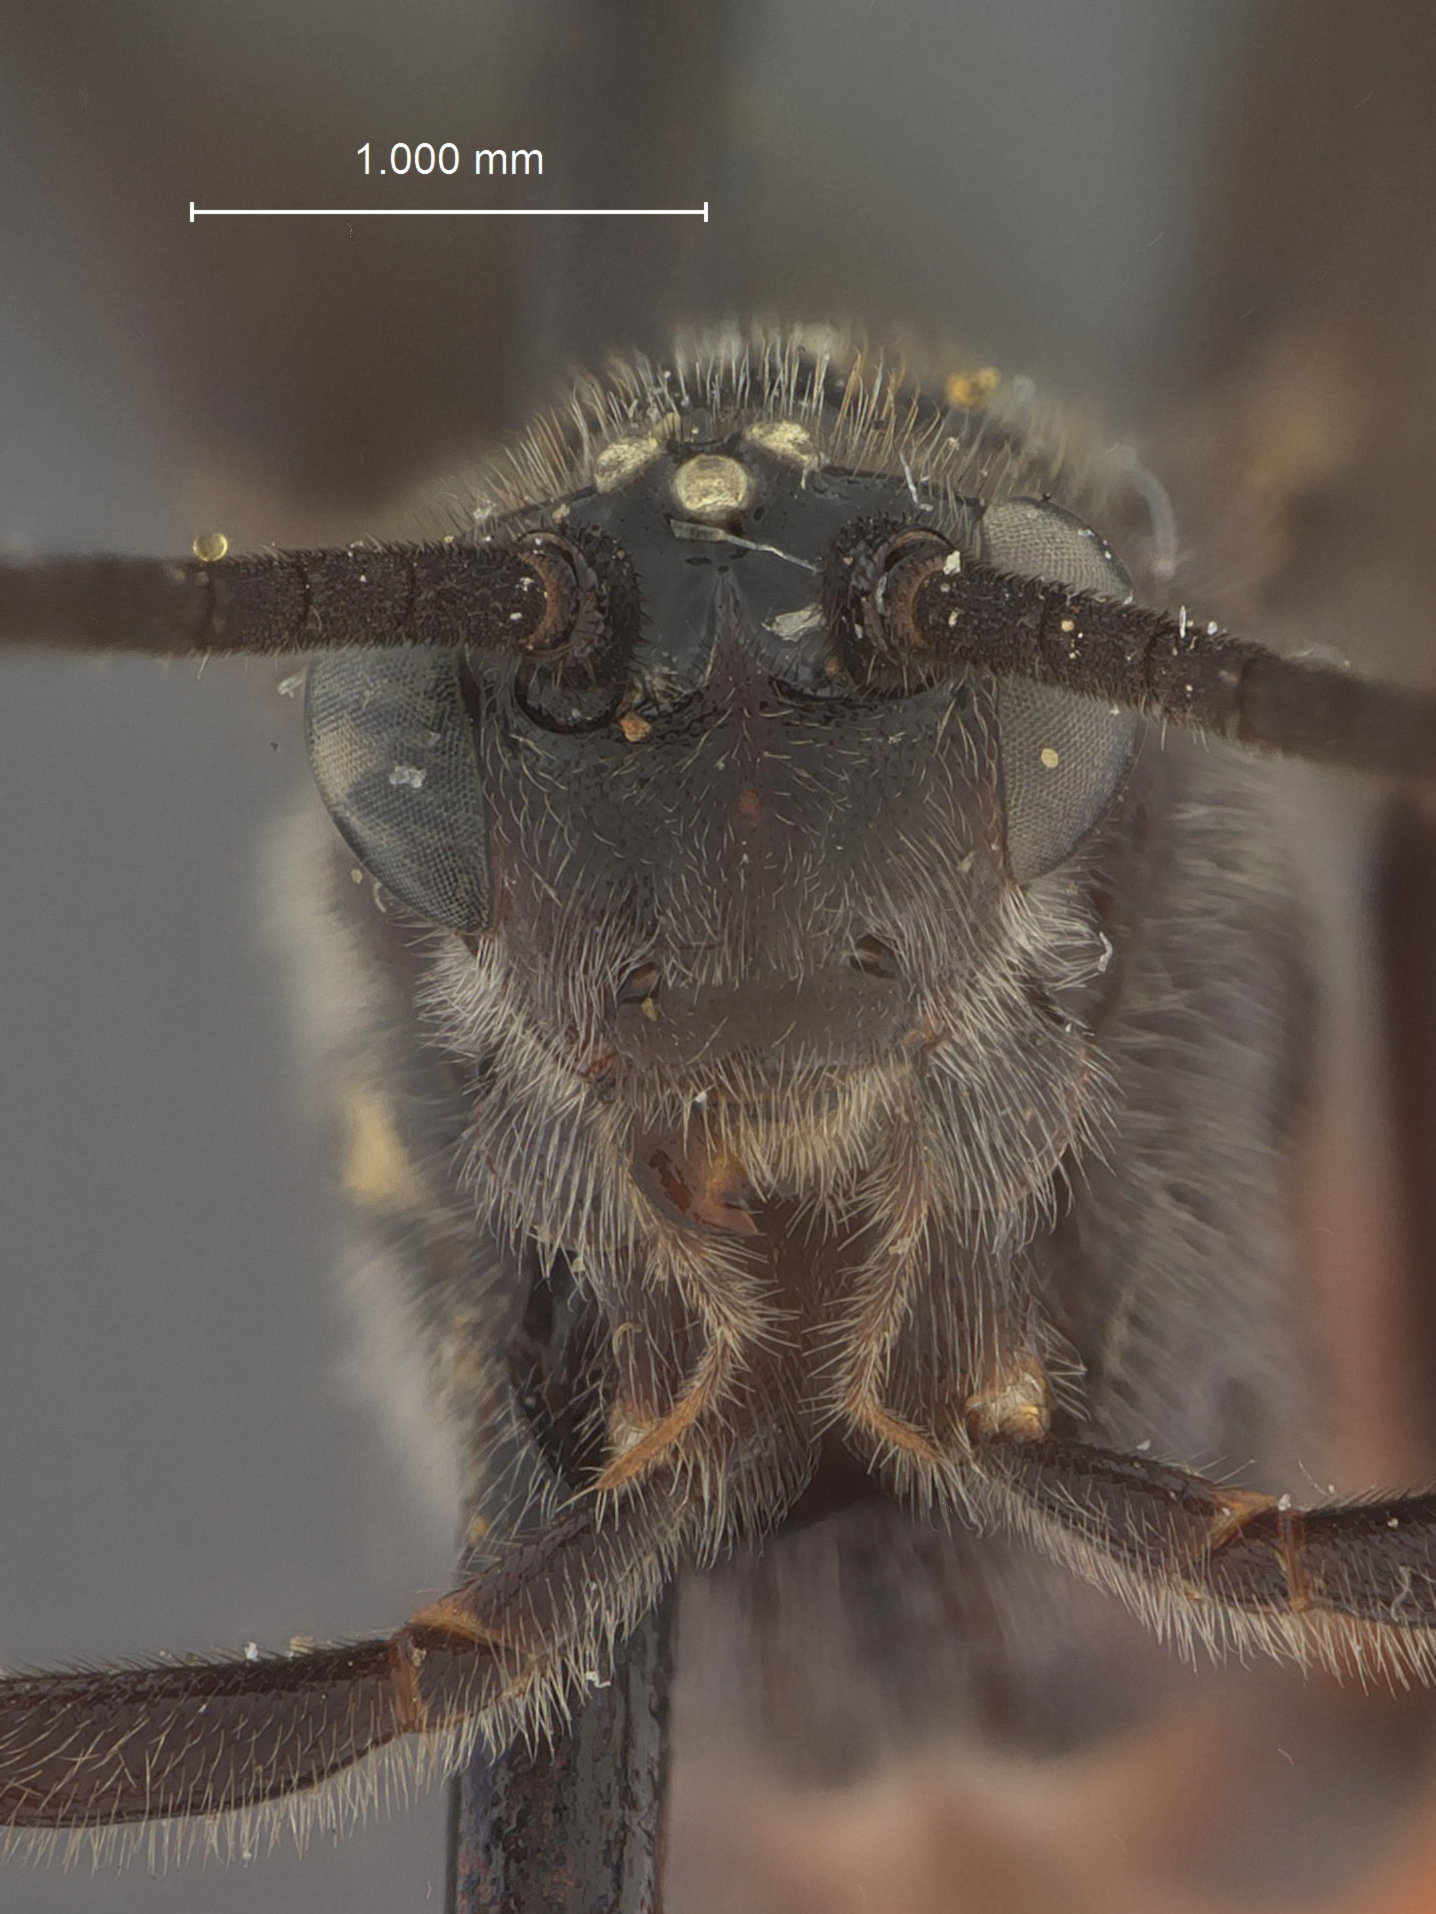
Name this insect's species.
Bassus spiracularis
